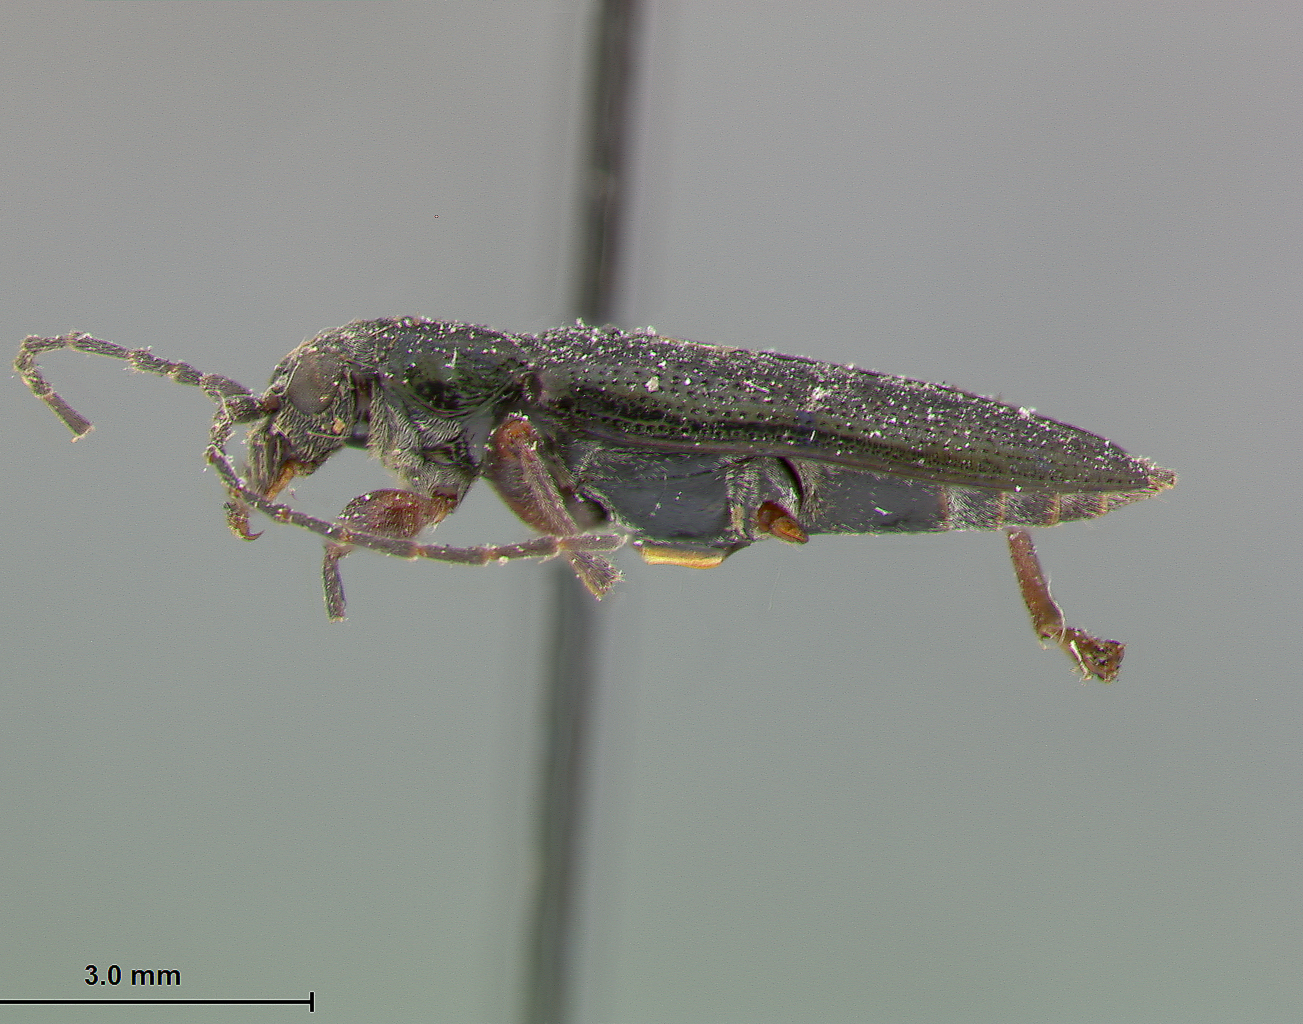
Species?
Donacia glabrata
